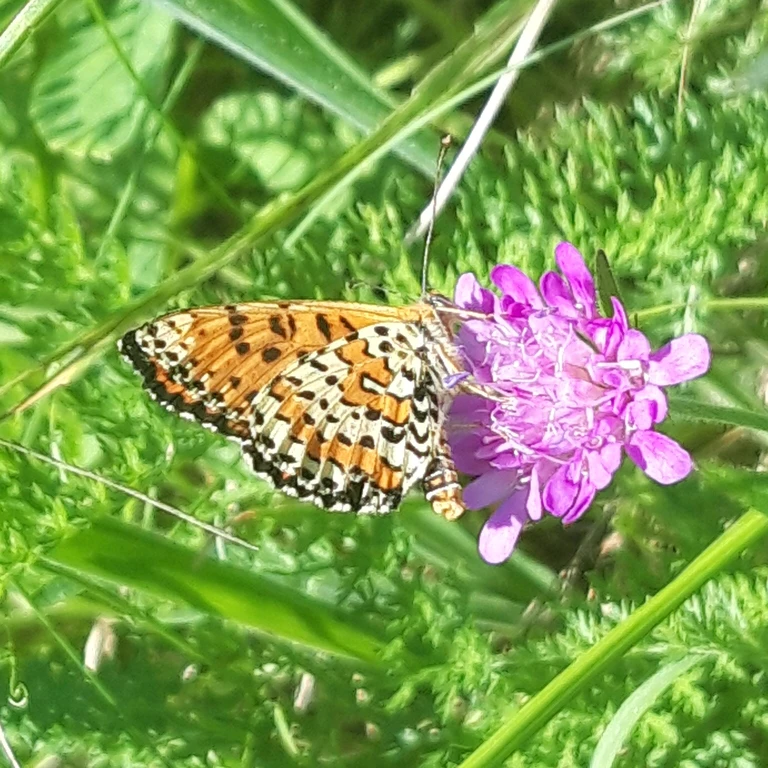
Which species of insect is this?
Melitaea didyma
